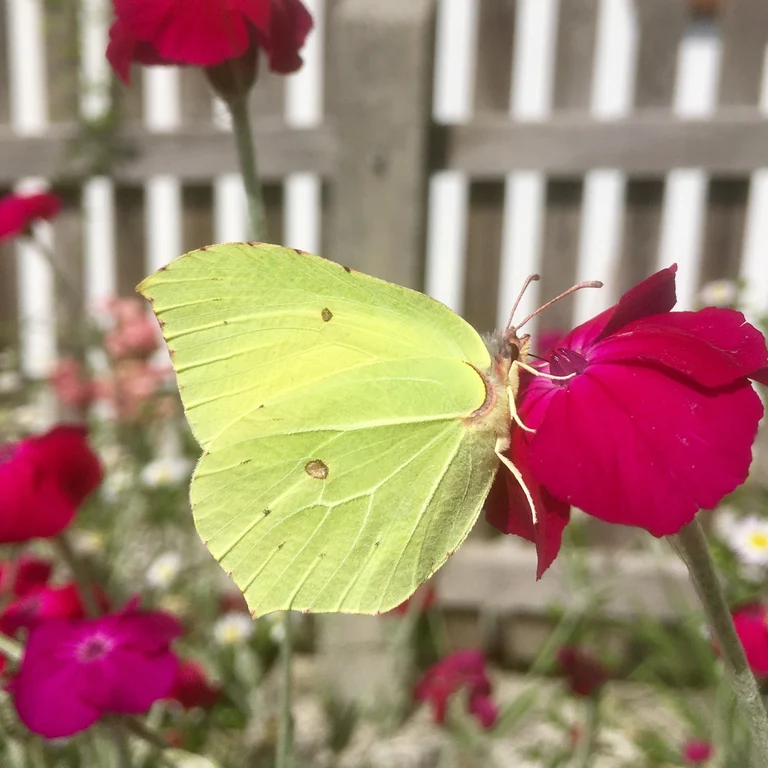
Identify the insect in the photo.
Gonepteryx rhamni
